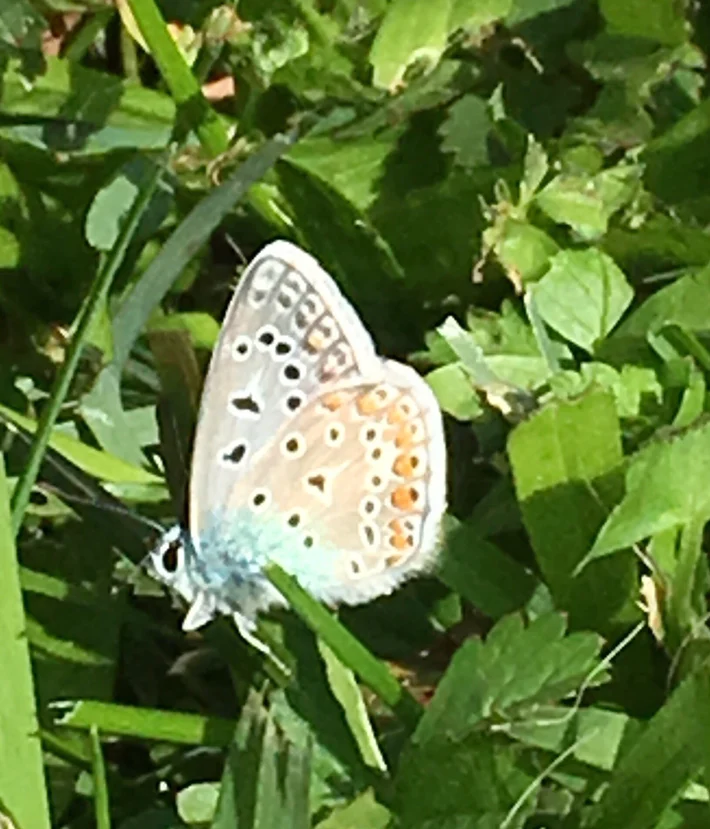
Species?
Polyommatus icarus
